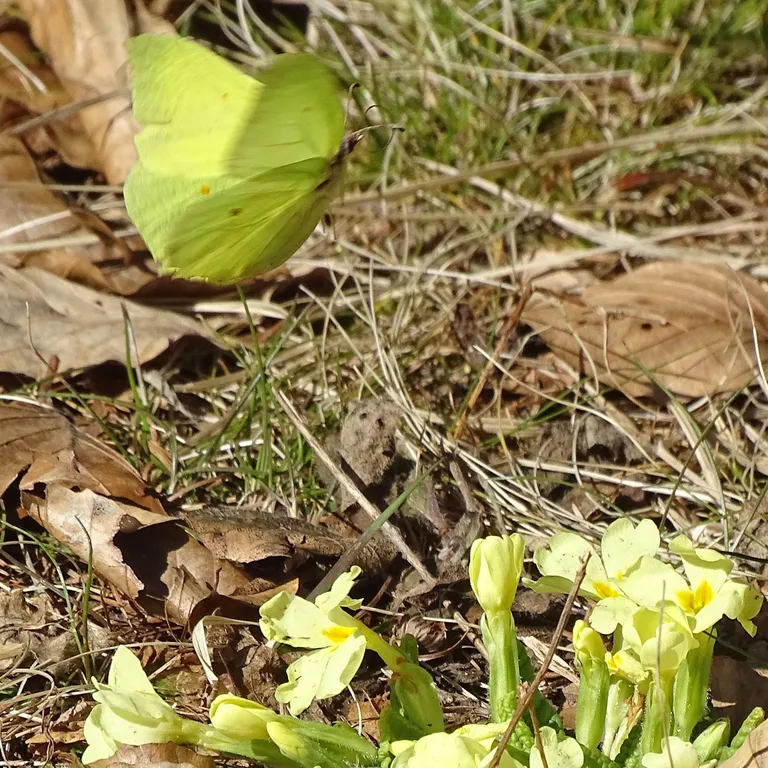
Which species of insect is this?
Gonepteryx rhamni
